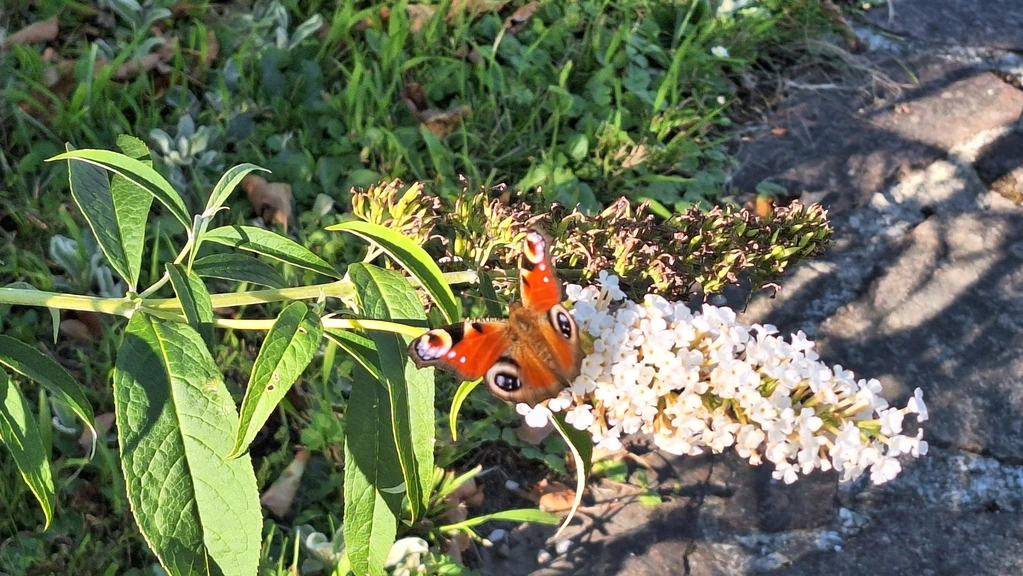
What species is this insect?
Aglais io
